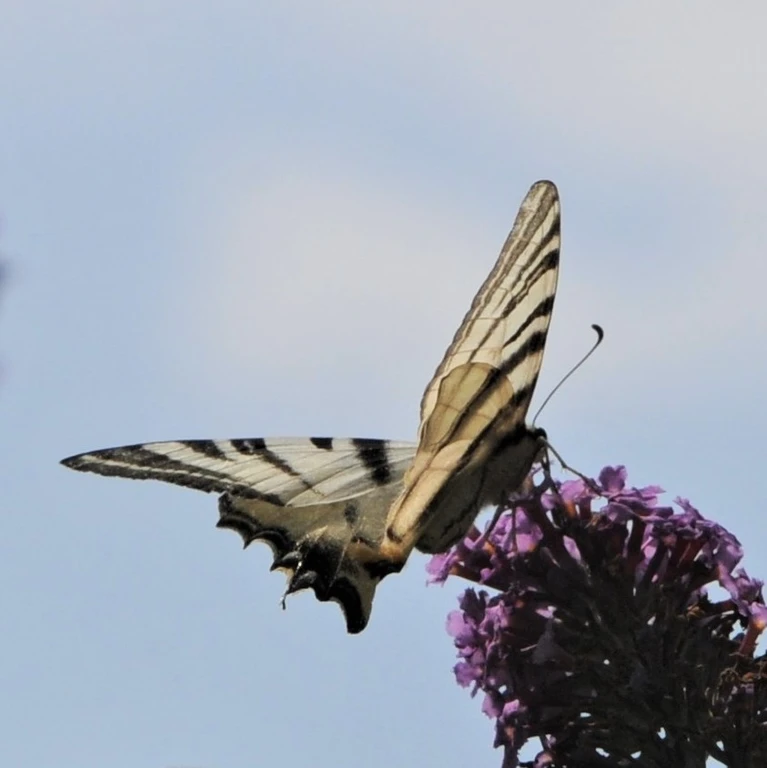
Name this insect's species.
Iphiclides podalirius
